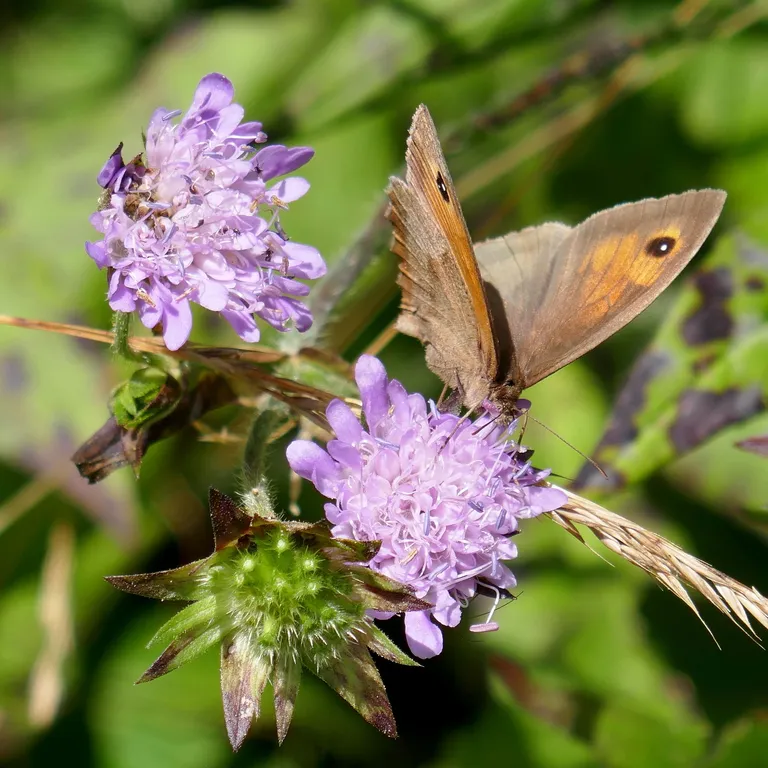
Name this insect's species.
Maniola jurtina
